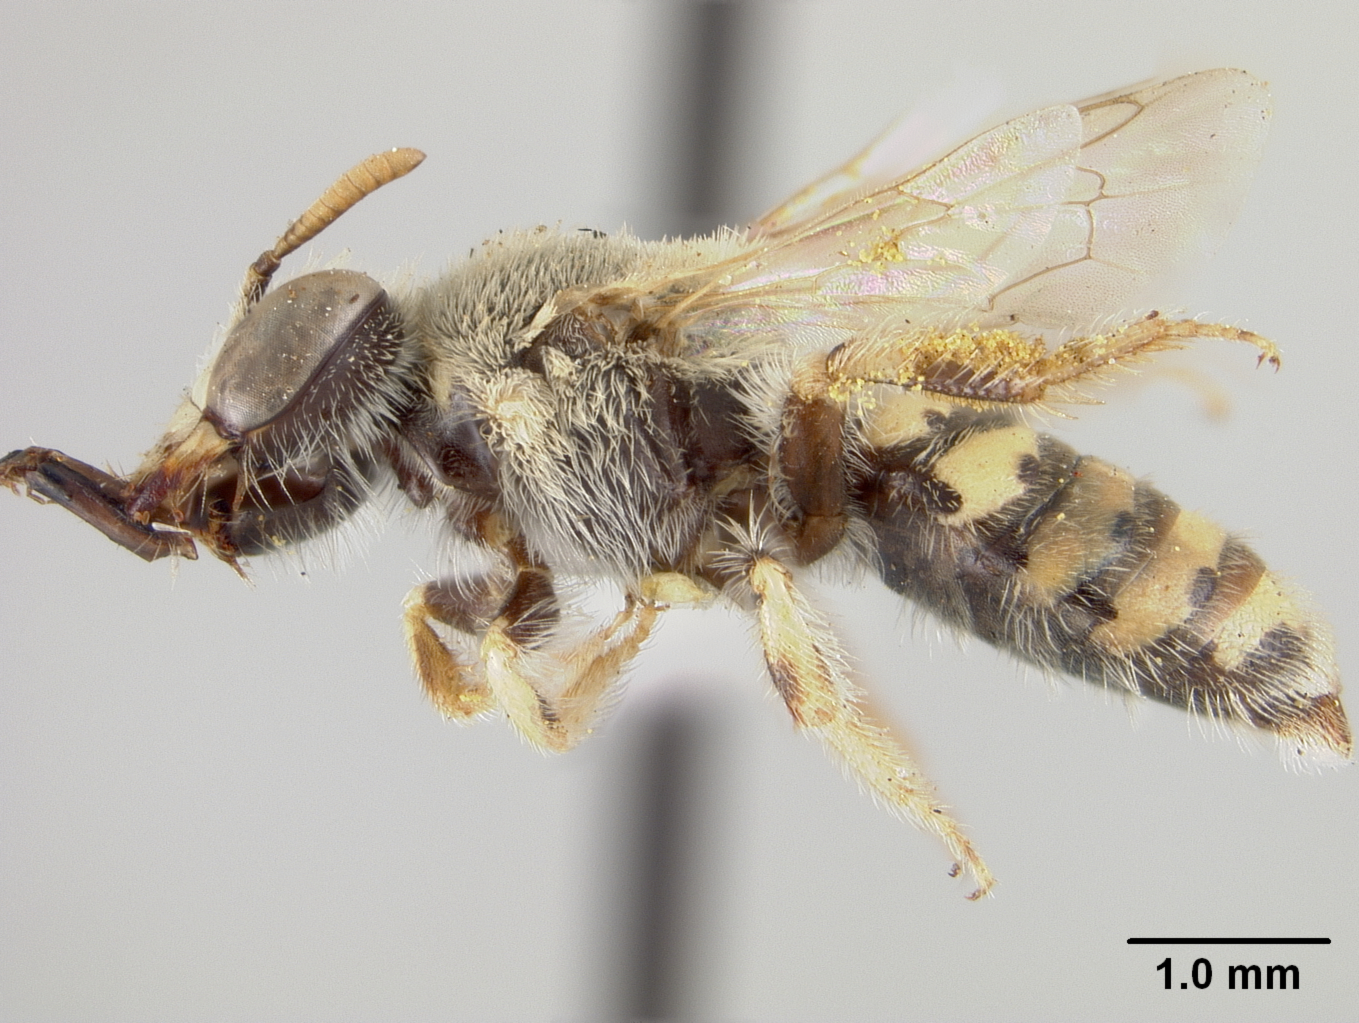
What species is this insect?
Spinoliella euphorbiae
